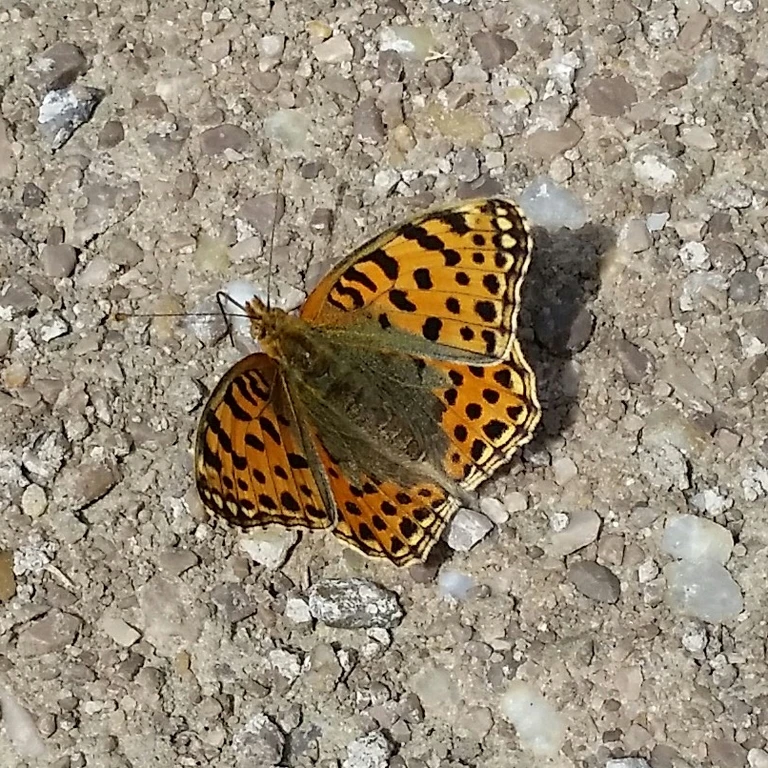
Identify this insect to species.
Issoria lathonia
